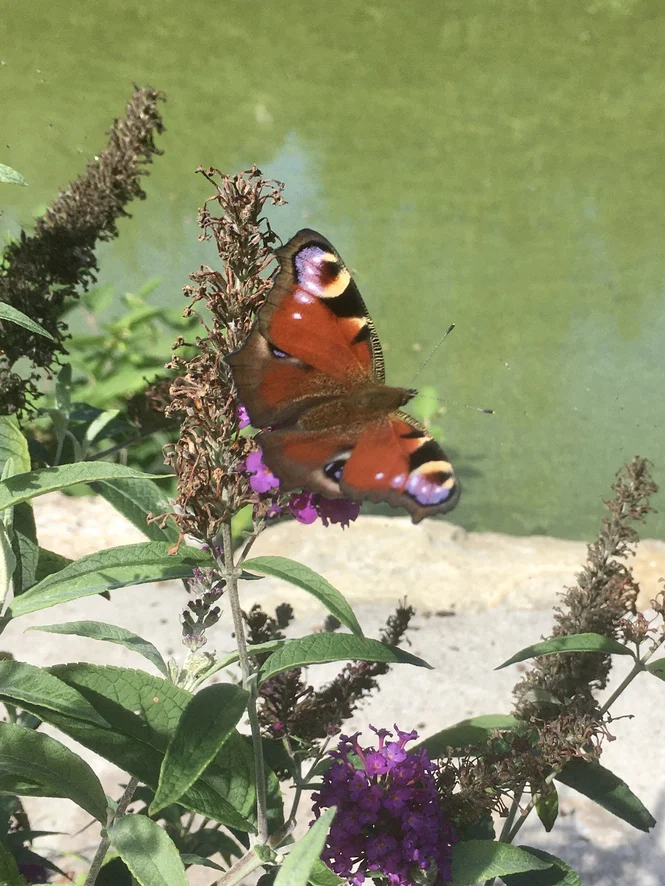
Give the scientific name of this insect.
Aglais io
